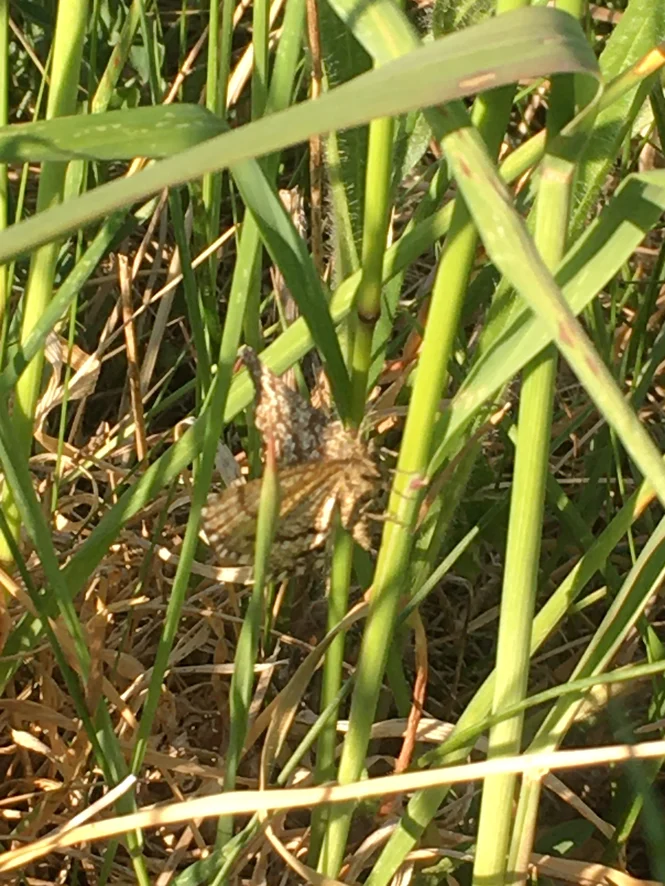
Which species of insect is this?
Ematurga atomaria
